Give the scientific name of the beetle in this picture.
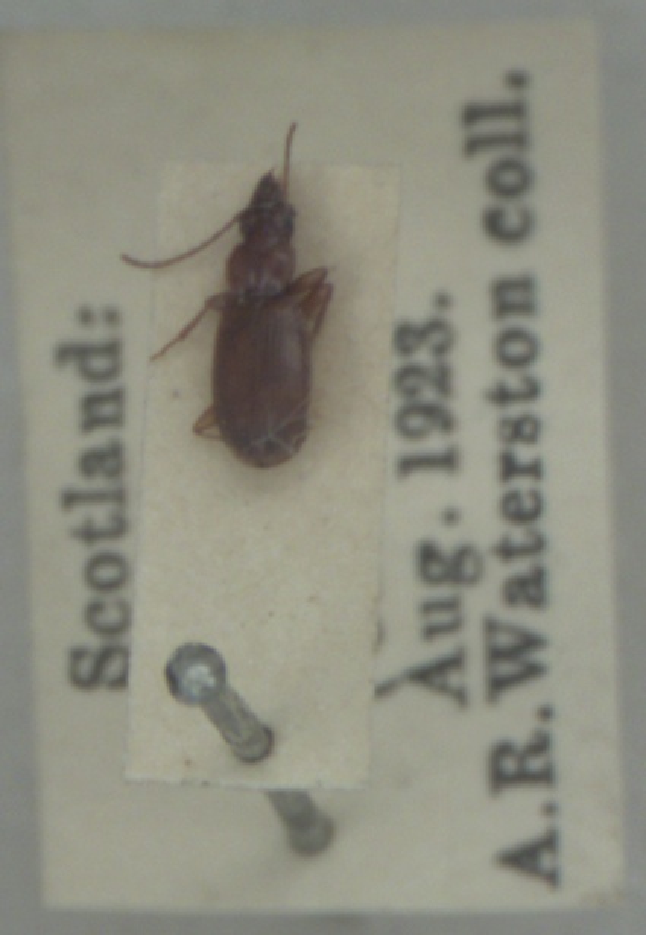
Trechus fulvus
